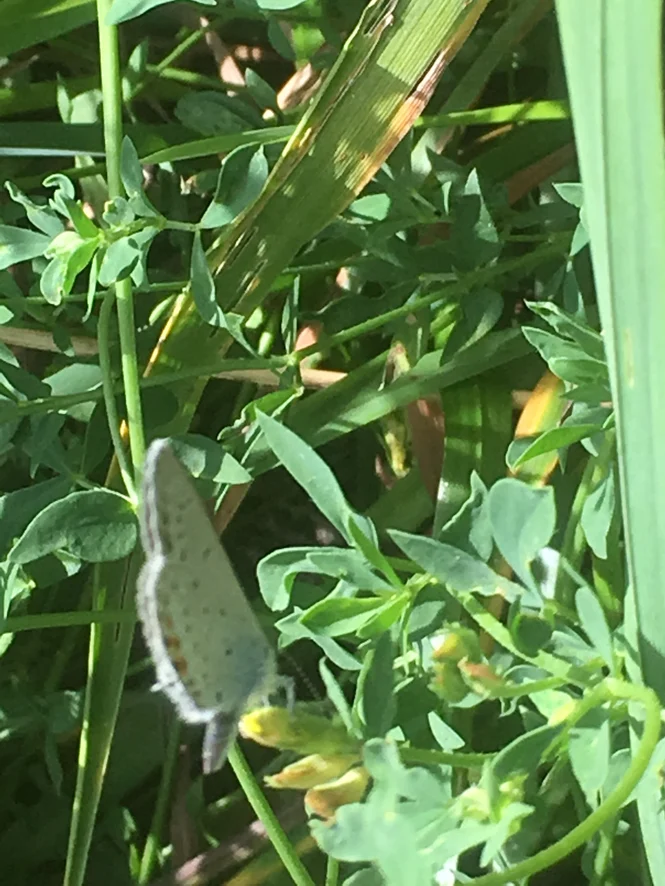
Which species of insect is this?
Cupido argiades (also Elkalyce argiades)
